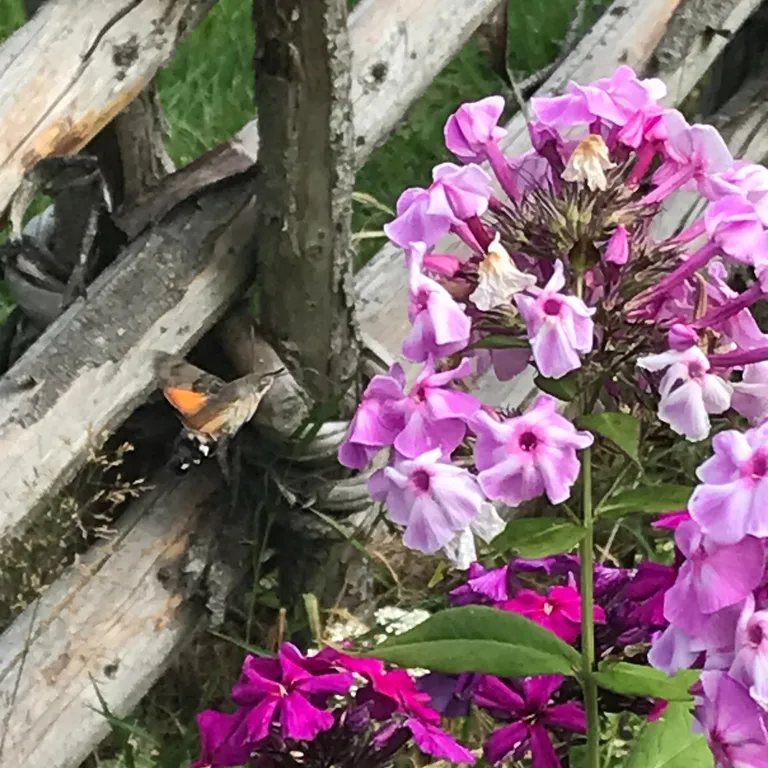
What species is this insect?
Macroglossum stellatarum
